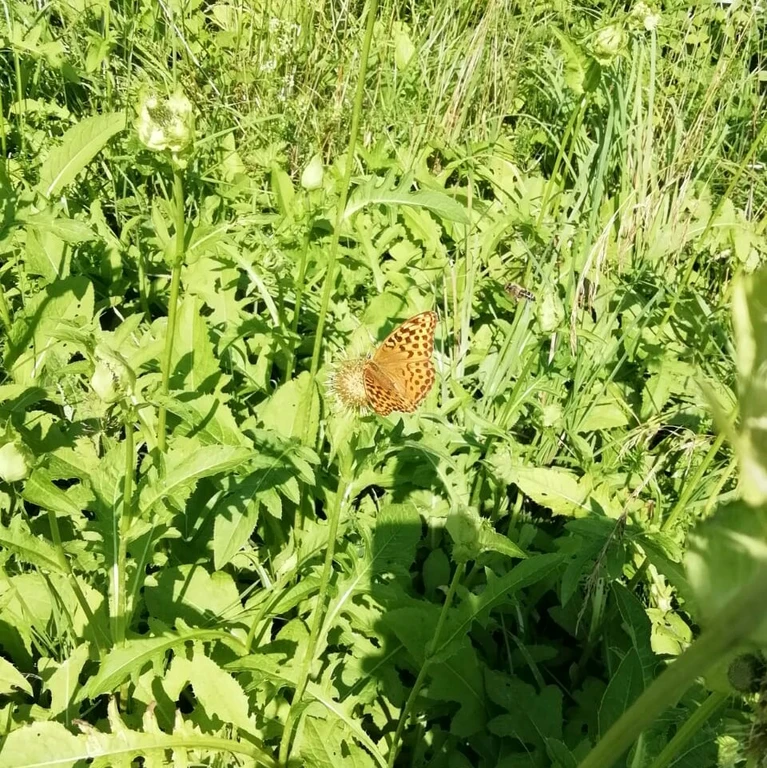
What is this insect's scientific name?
Argynnis paphia
